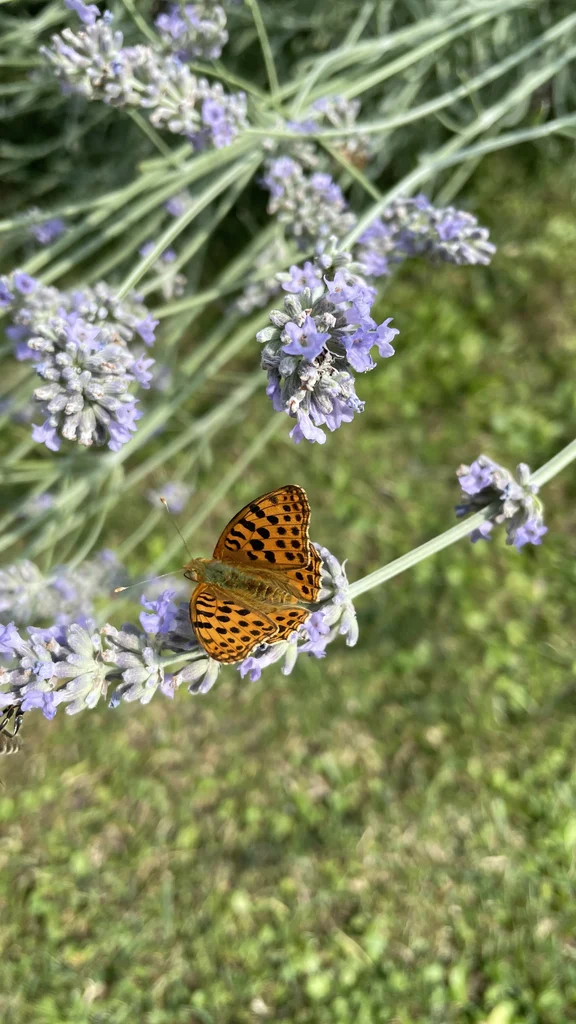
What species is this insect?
Issoria lathonia
